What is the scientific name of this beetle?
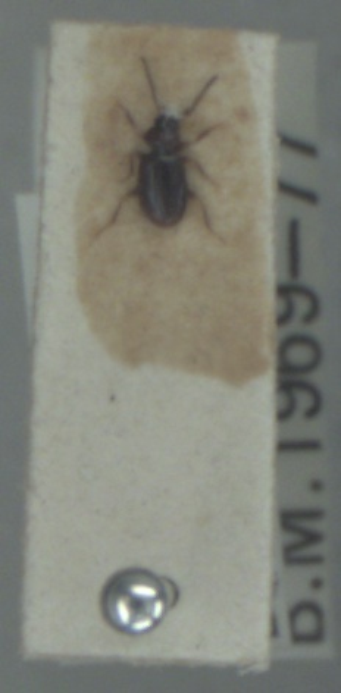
Tachys bistriatus
